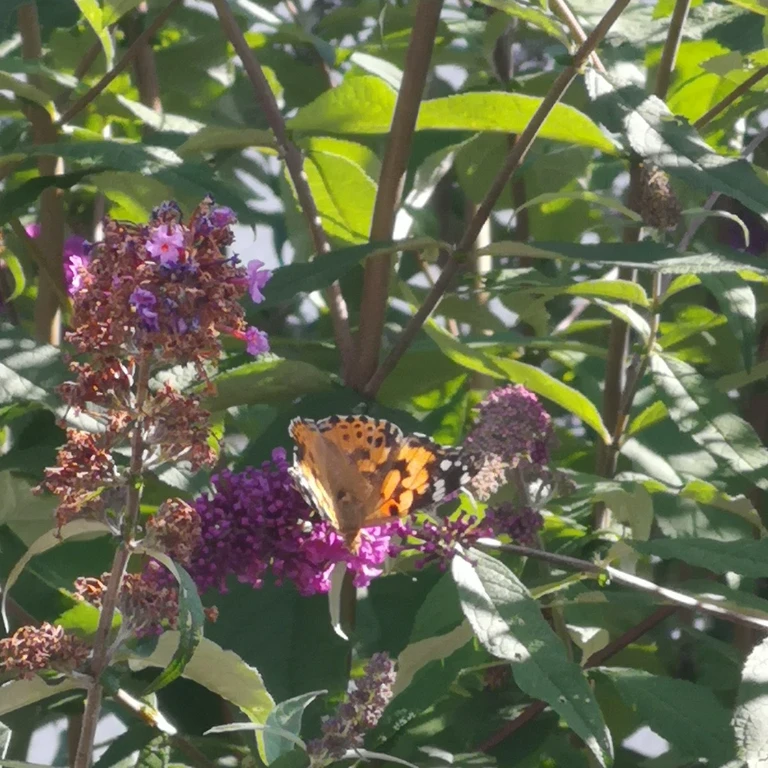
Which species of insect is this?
Vanessa cardui
